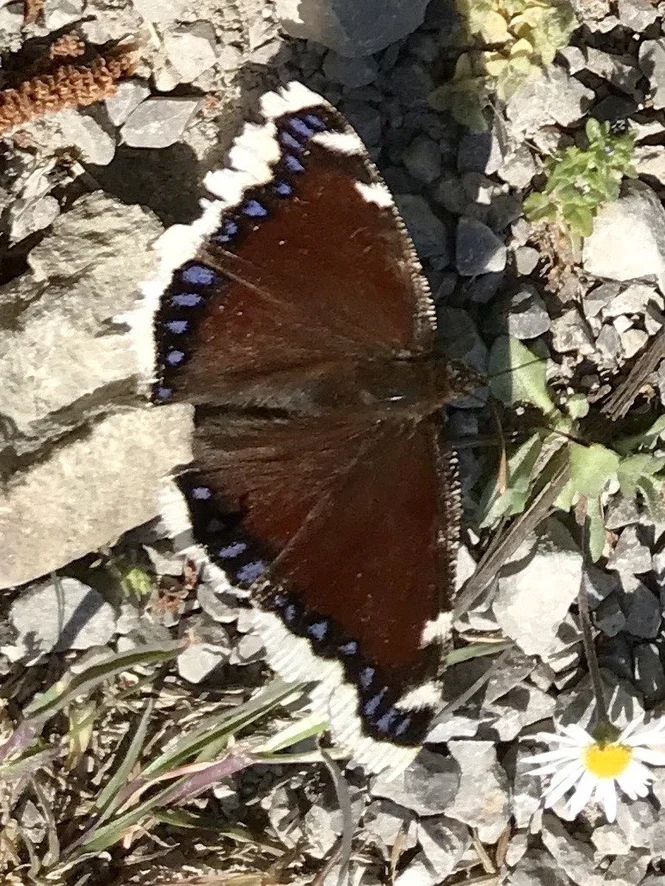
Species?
Nymphalis antiopa
